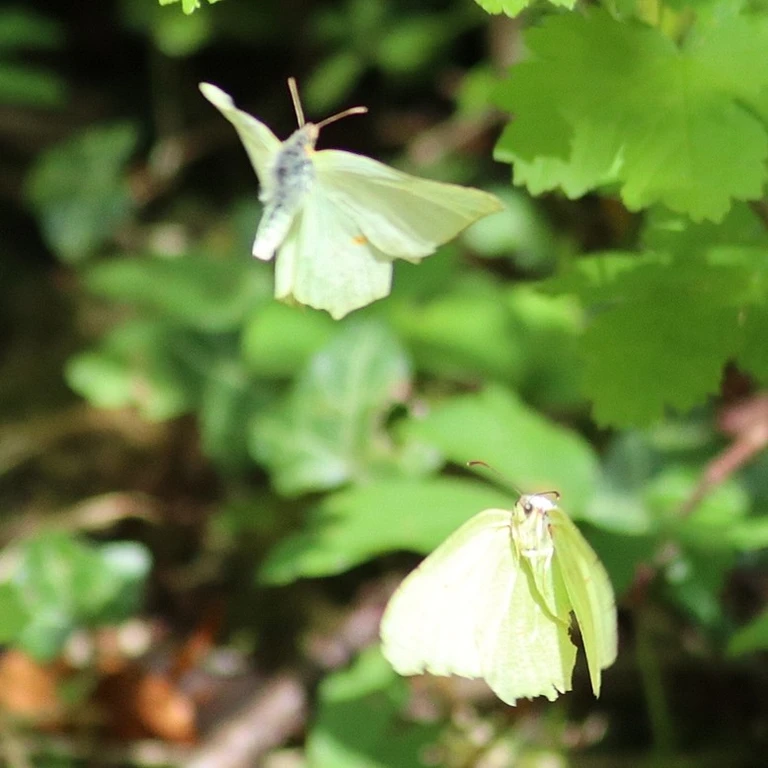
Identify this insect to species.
Gonepteryx rhamni
